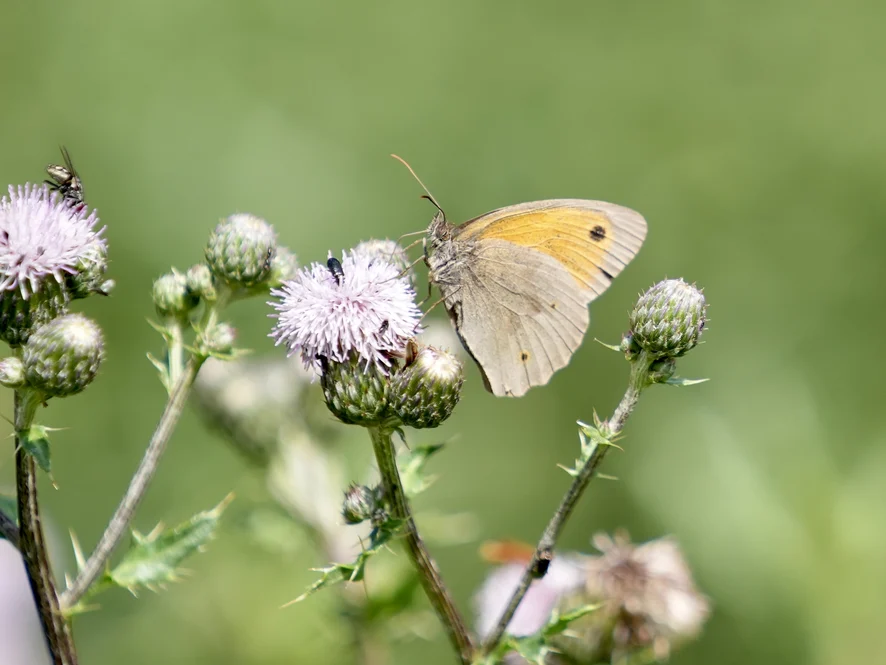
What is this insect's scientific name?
Maniola jurtina
